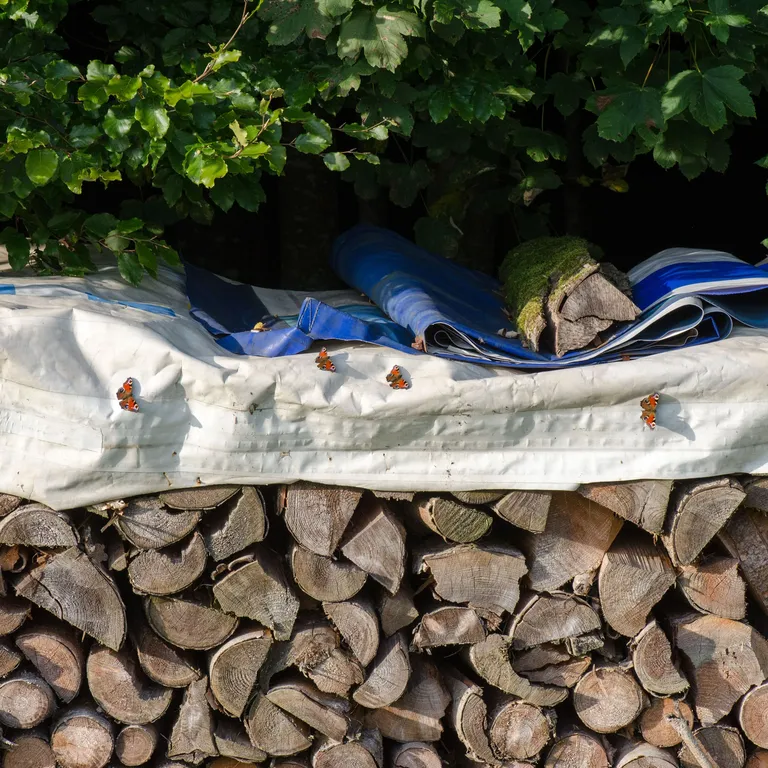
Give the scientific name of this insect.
Aglais io
